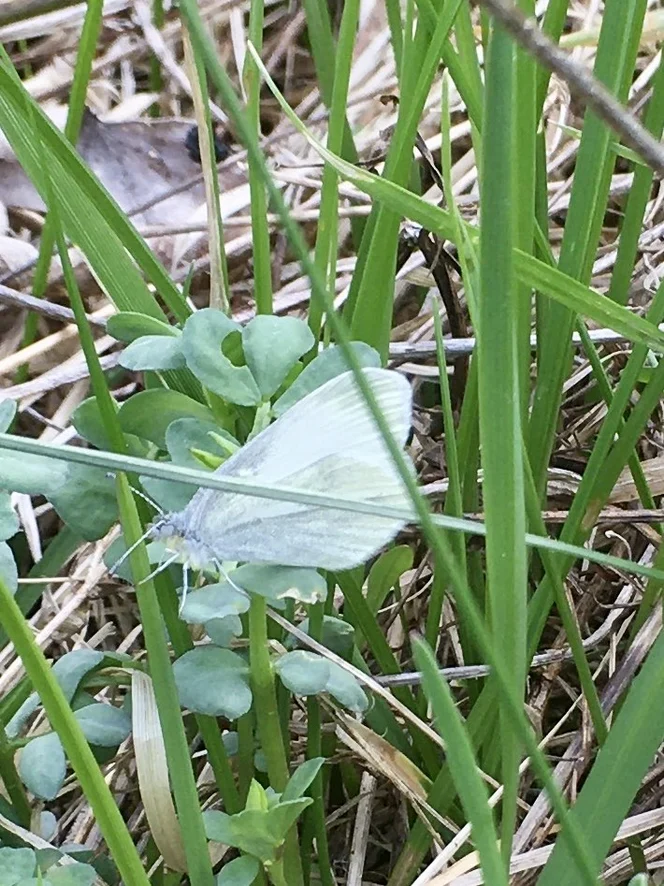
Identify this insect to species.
Leptidea sinapis/juvernica
